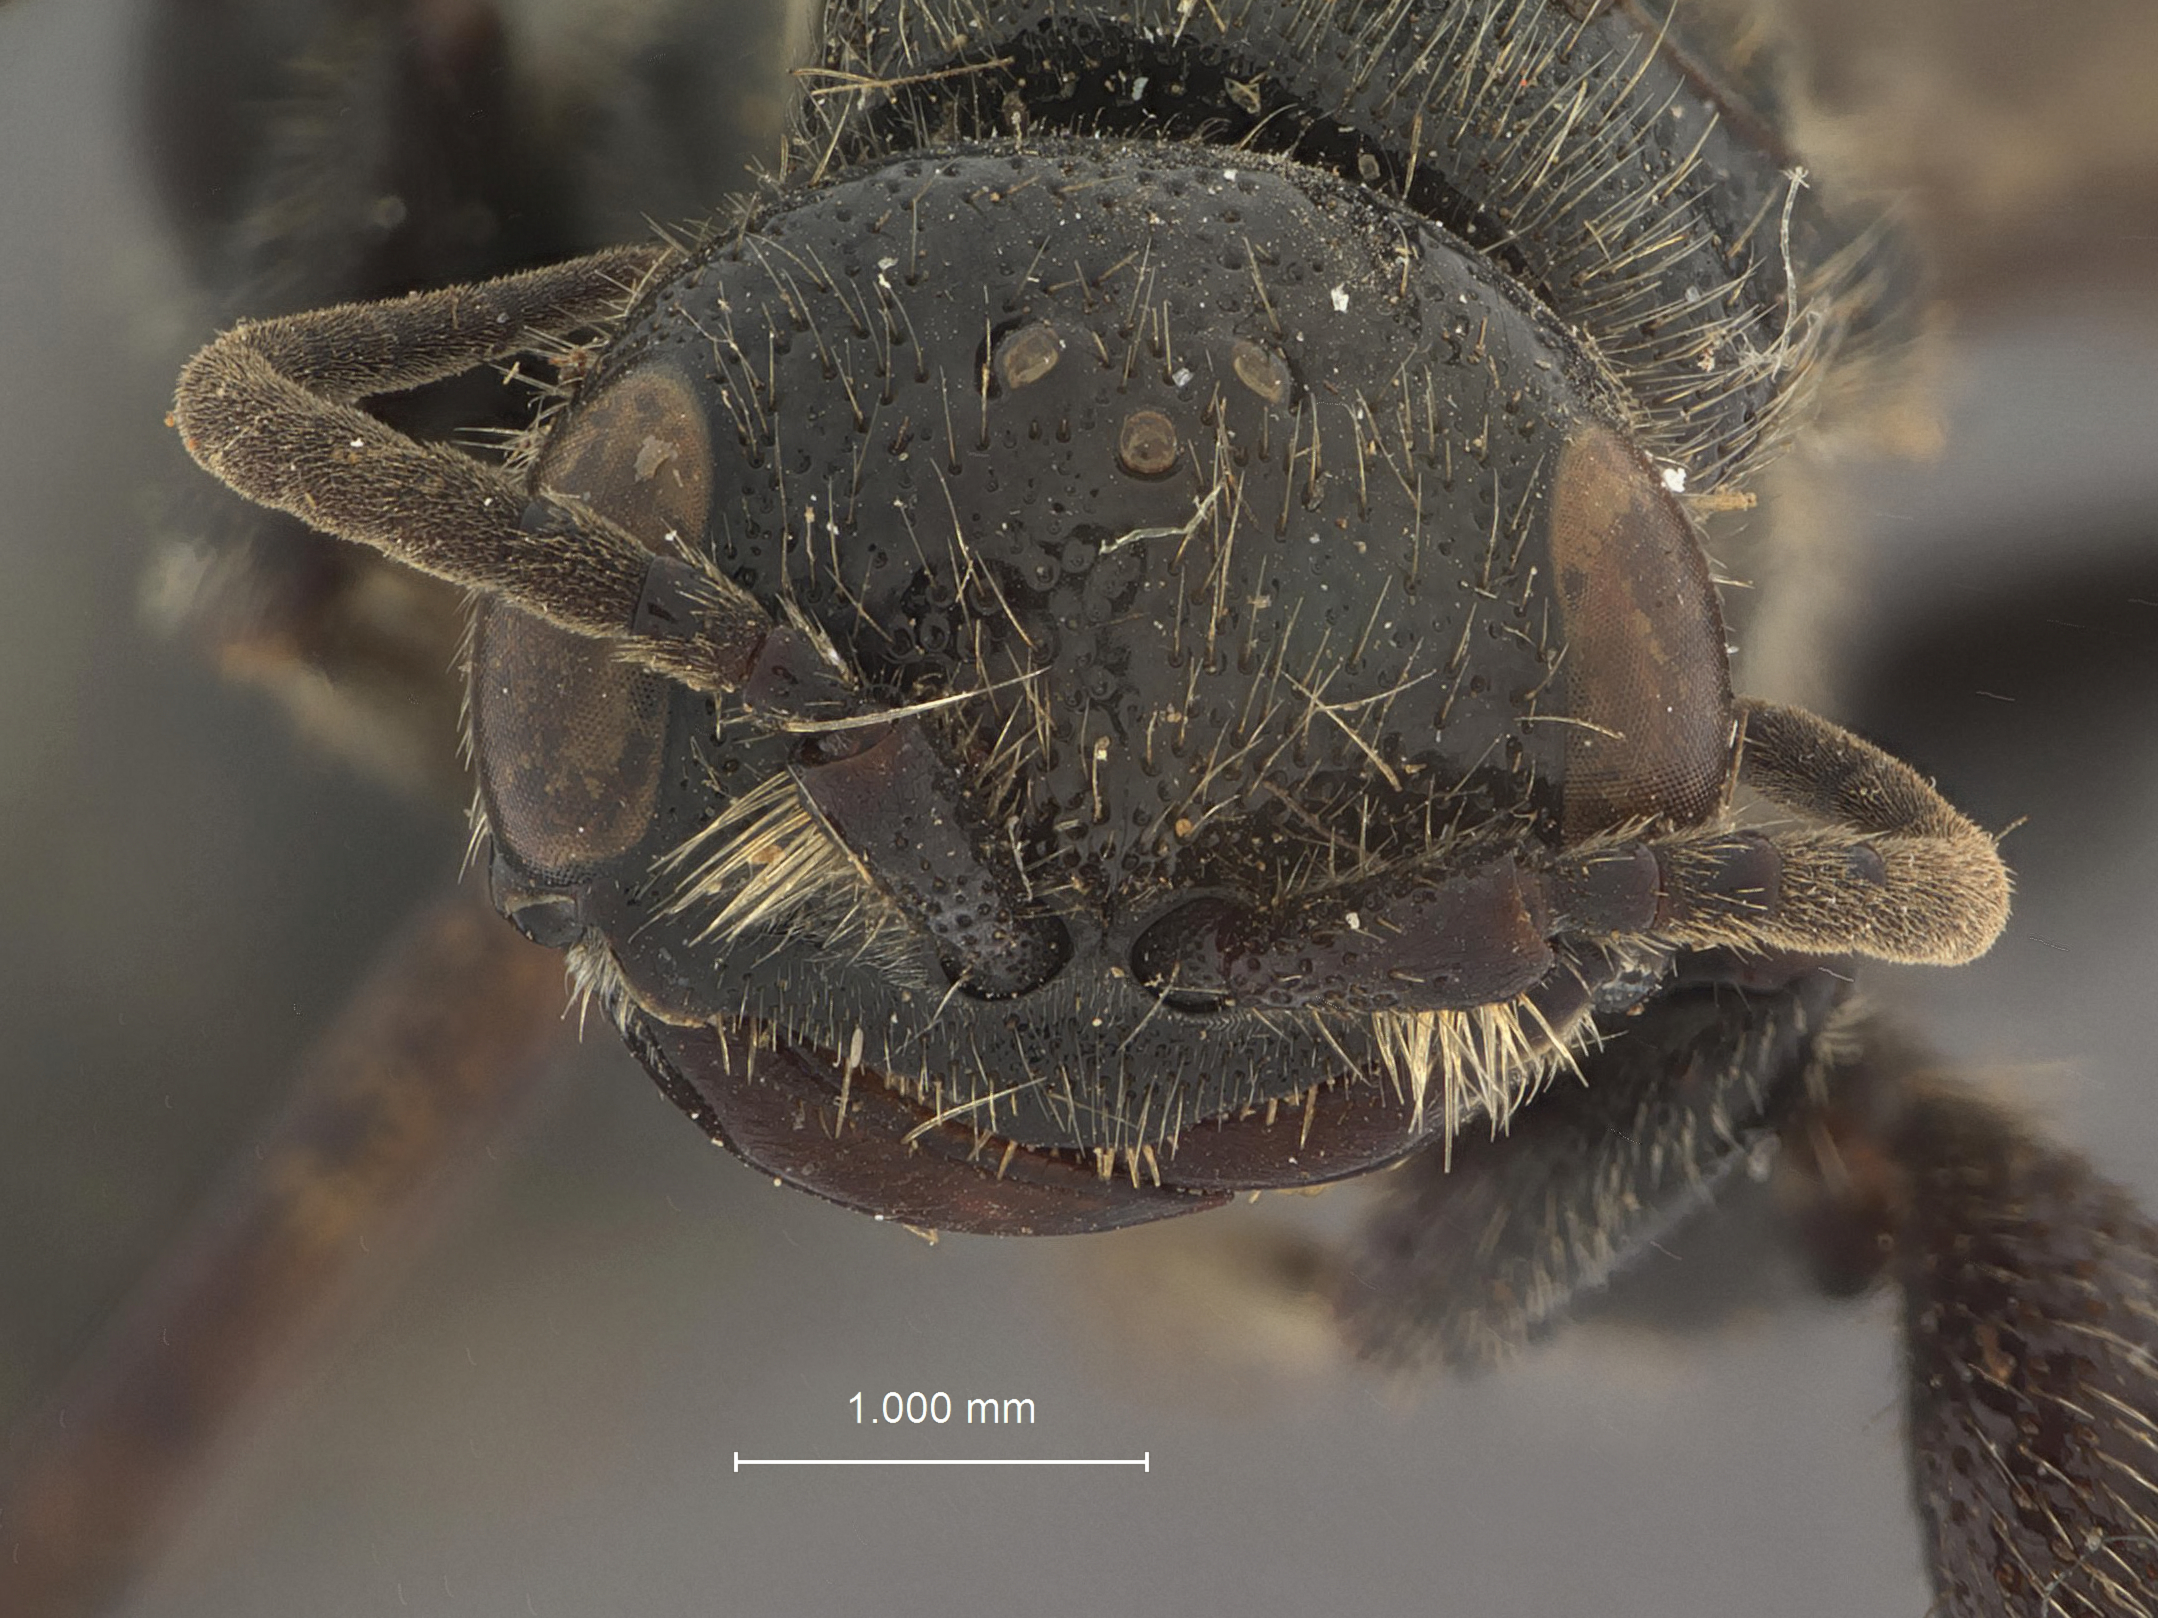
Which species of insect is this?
Tiphia autumnalis
